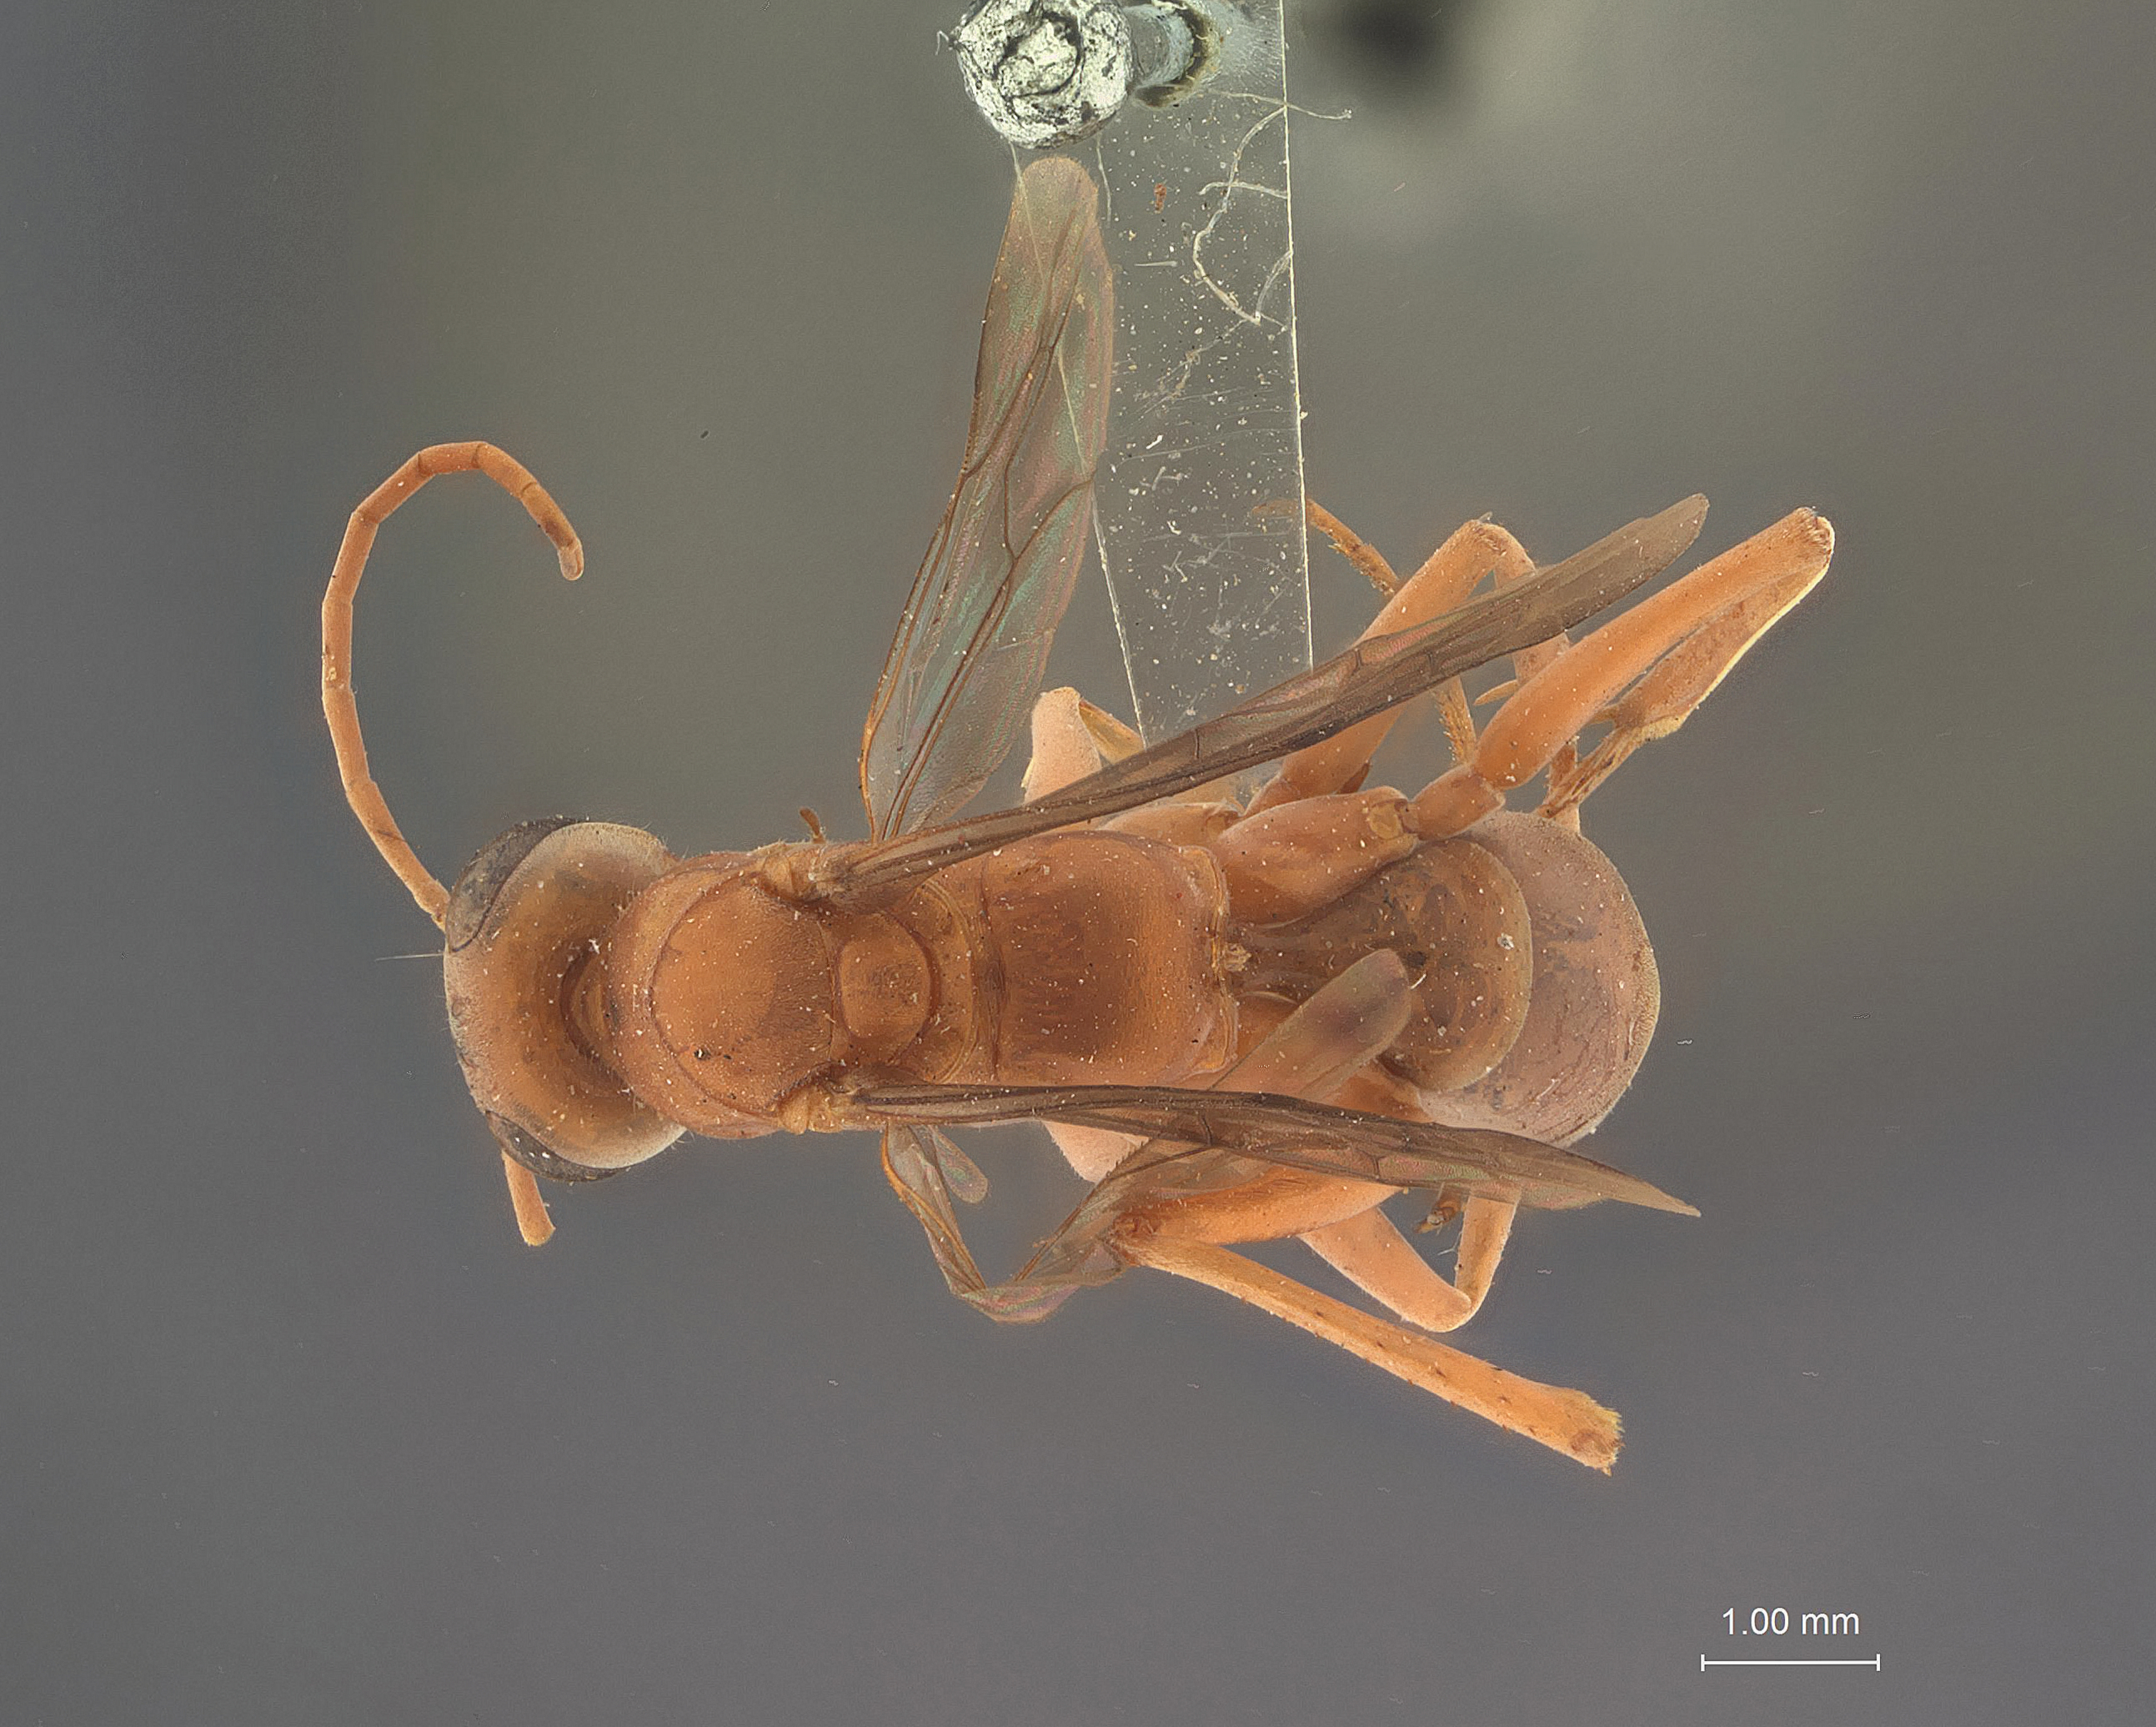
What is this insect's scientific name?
Agenia blaisdelli
